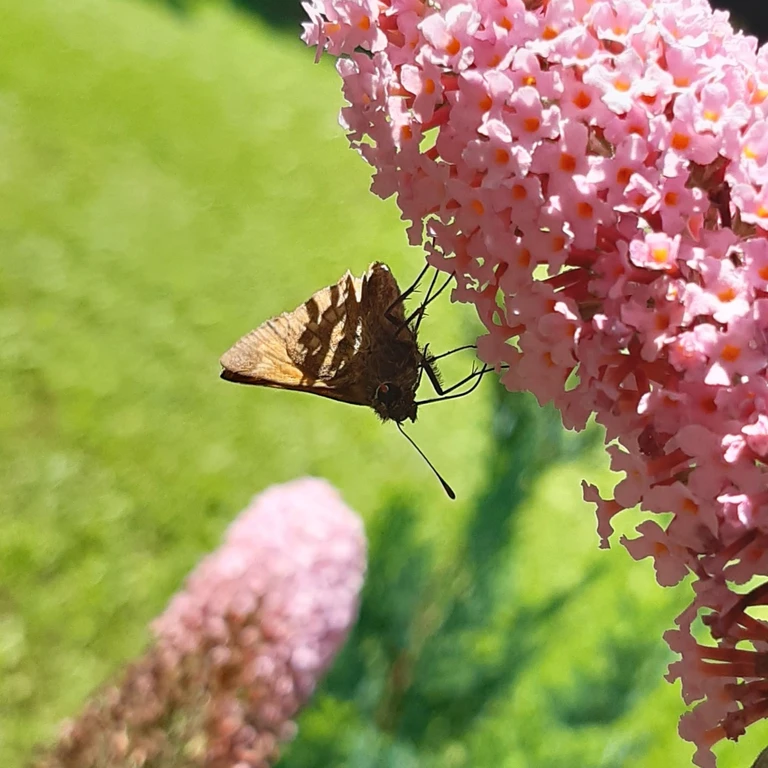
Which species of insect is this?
Ochlodes sylvanus (also Ochlodes venata)
